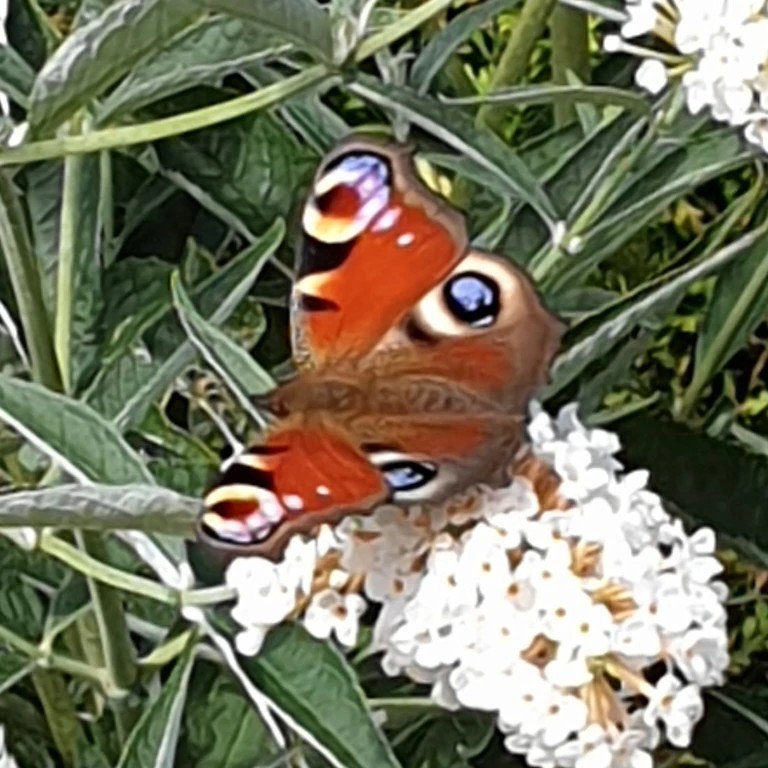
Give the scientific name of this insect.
Aglais io
